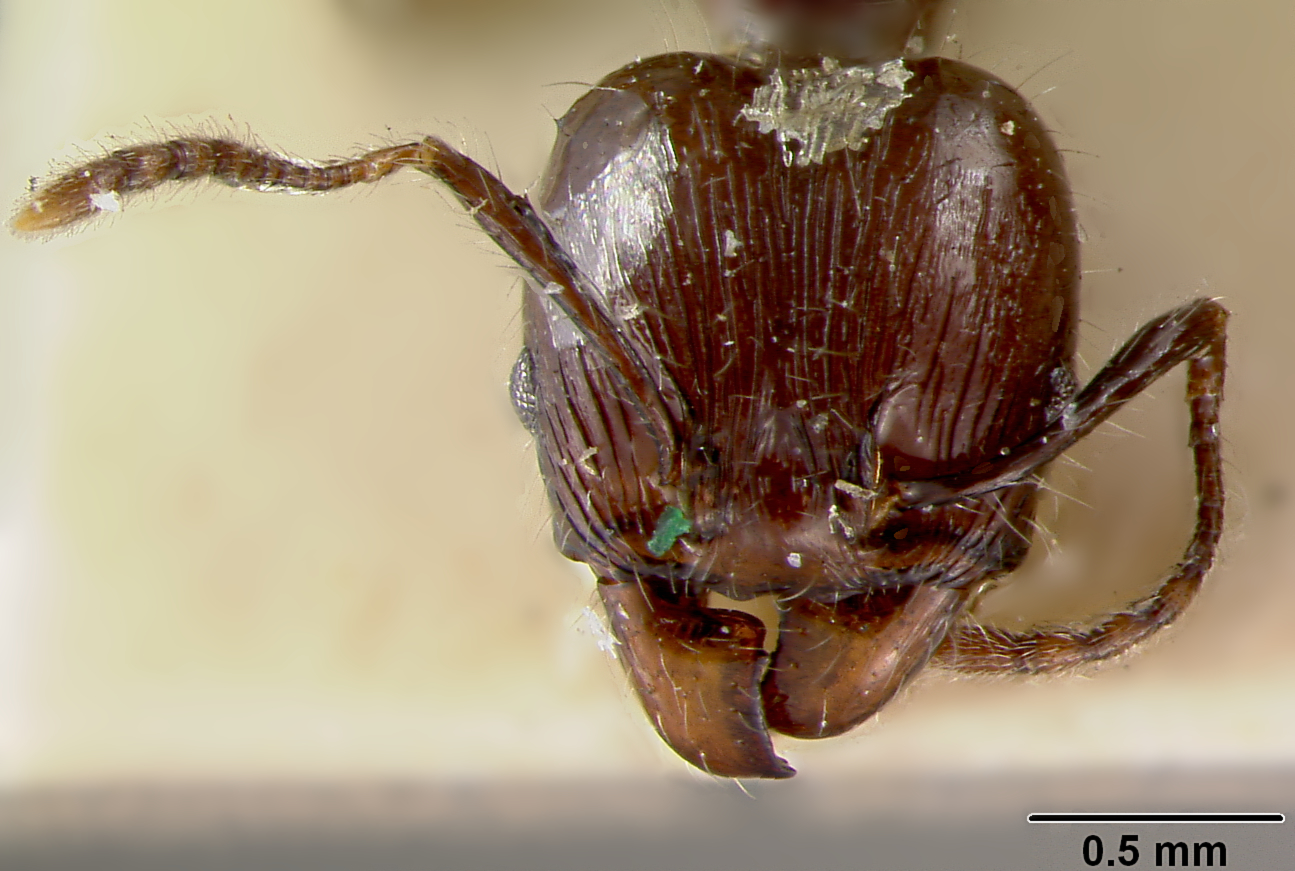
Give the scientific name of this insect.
Pheidole hecate
